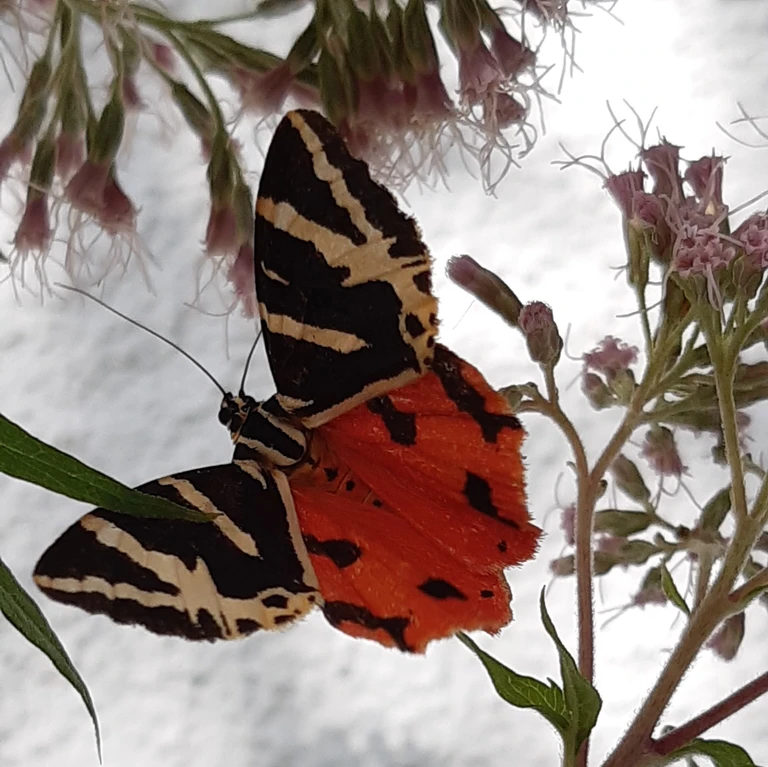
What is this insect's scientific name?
Euplagia quadripunctaria
